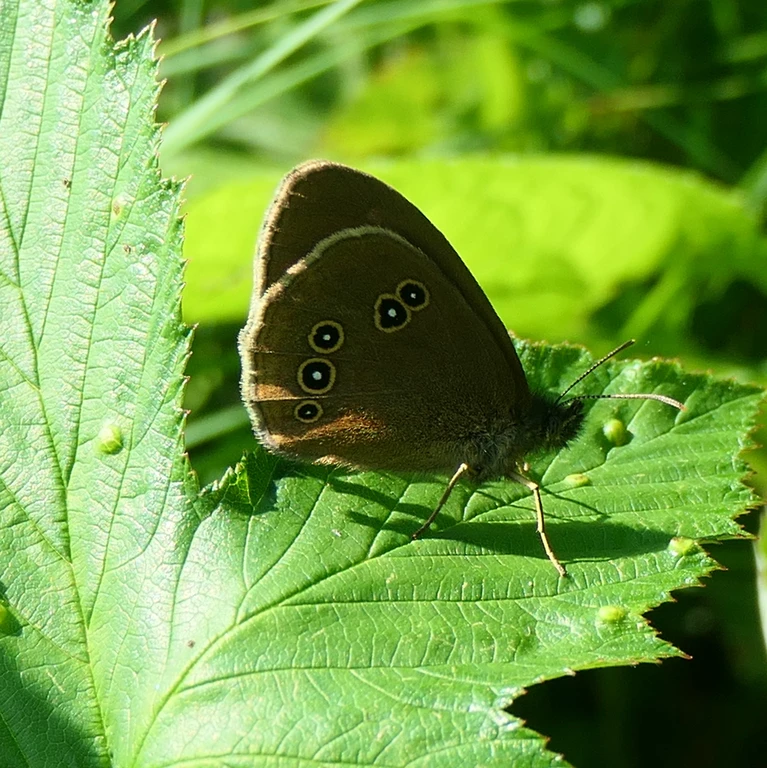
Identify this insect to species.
Aphantopus hyperantus
